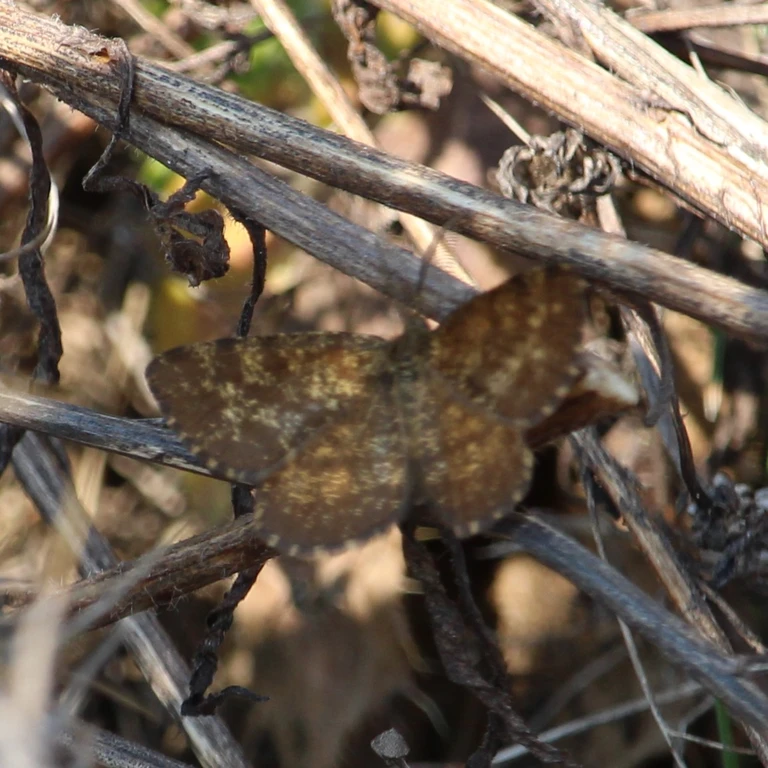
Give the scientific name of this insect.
Ematurga atomaria
